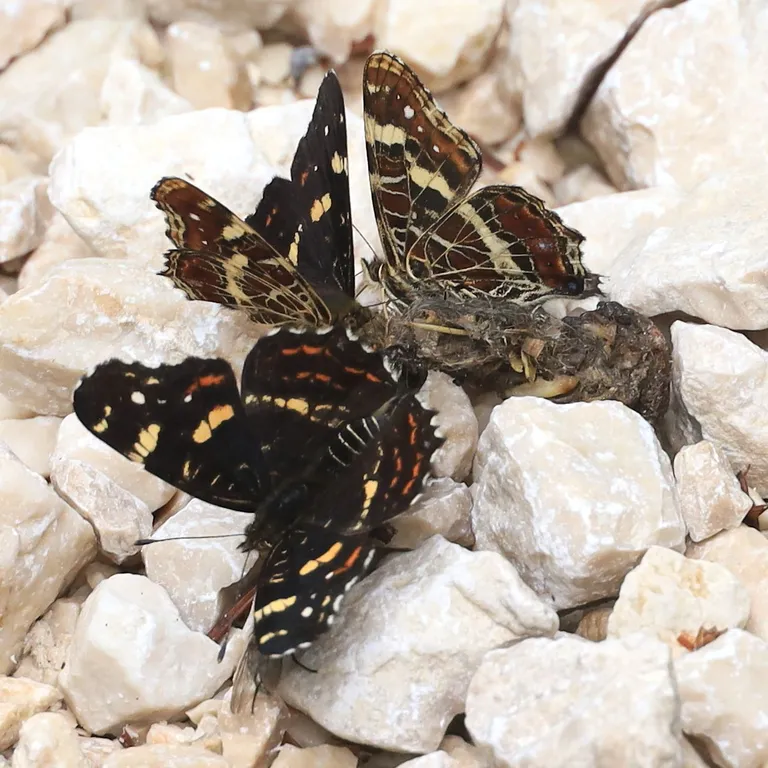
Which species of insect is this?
Araschnia levana
